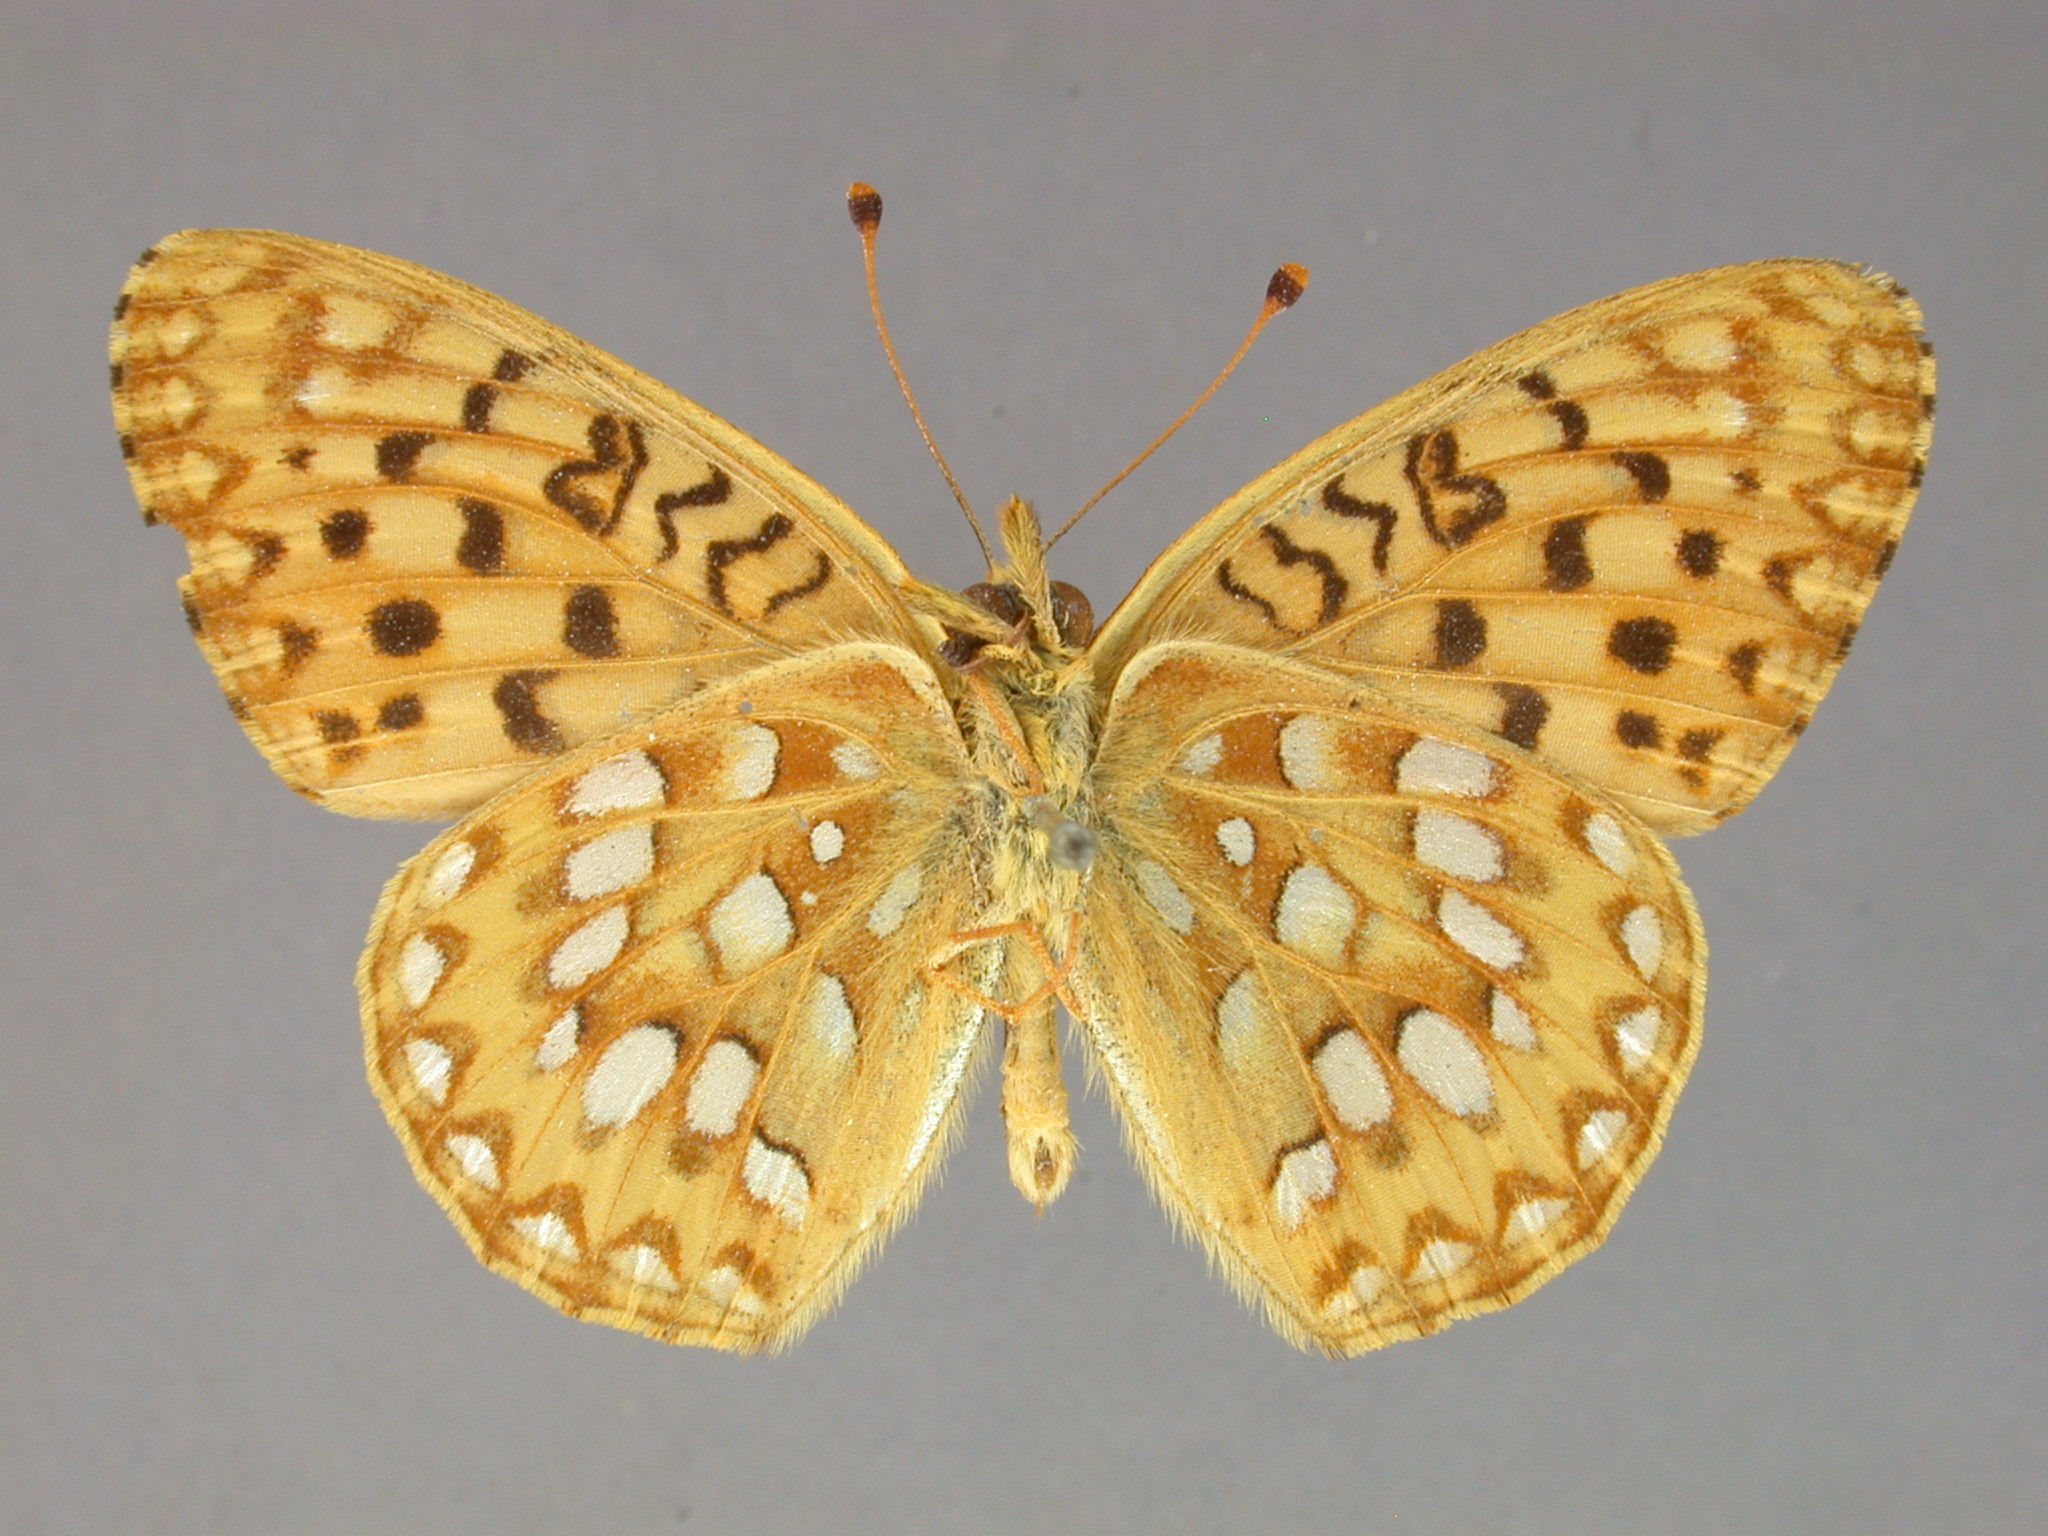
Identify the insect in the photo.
Argynnis mormonia
